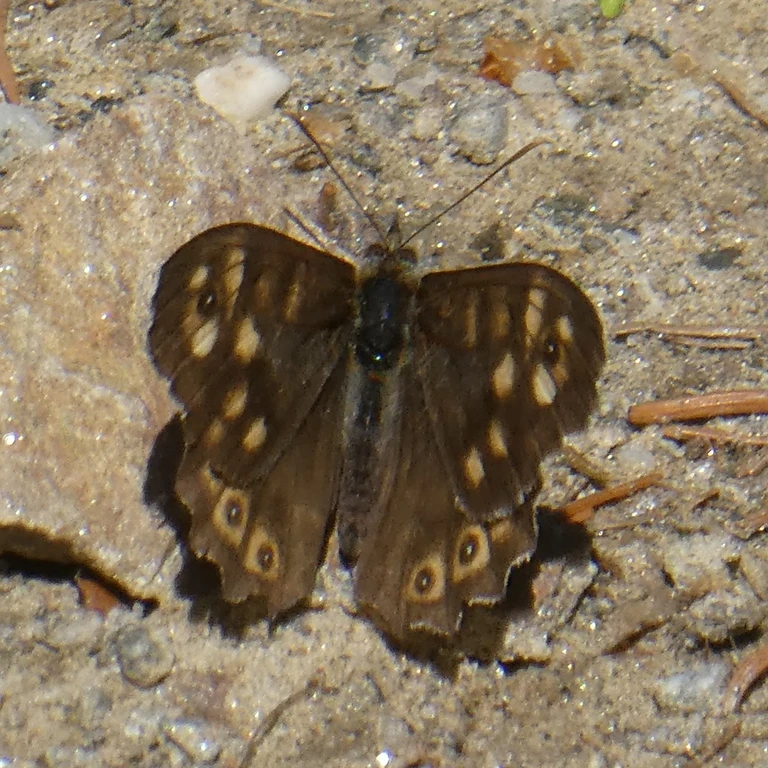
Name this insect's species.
Pararge aegeria
